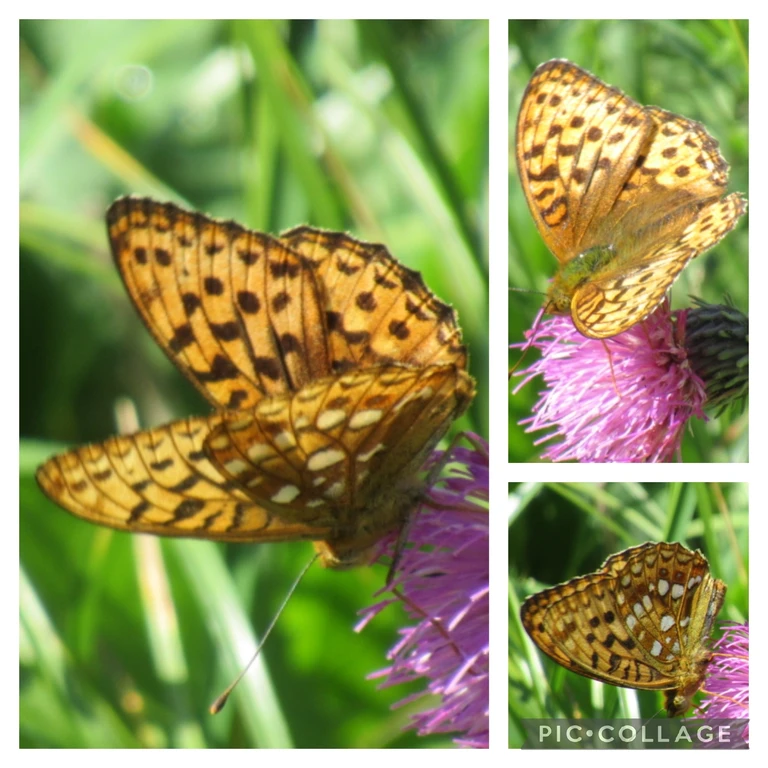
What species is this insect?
Fabriciana adippe
